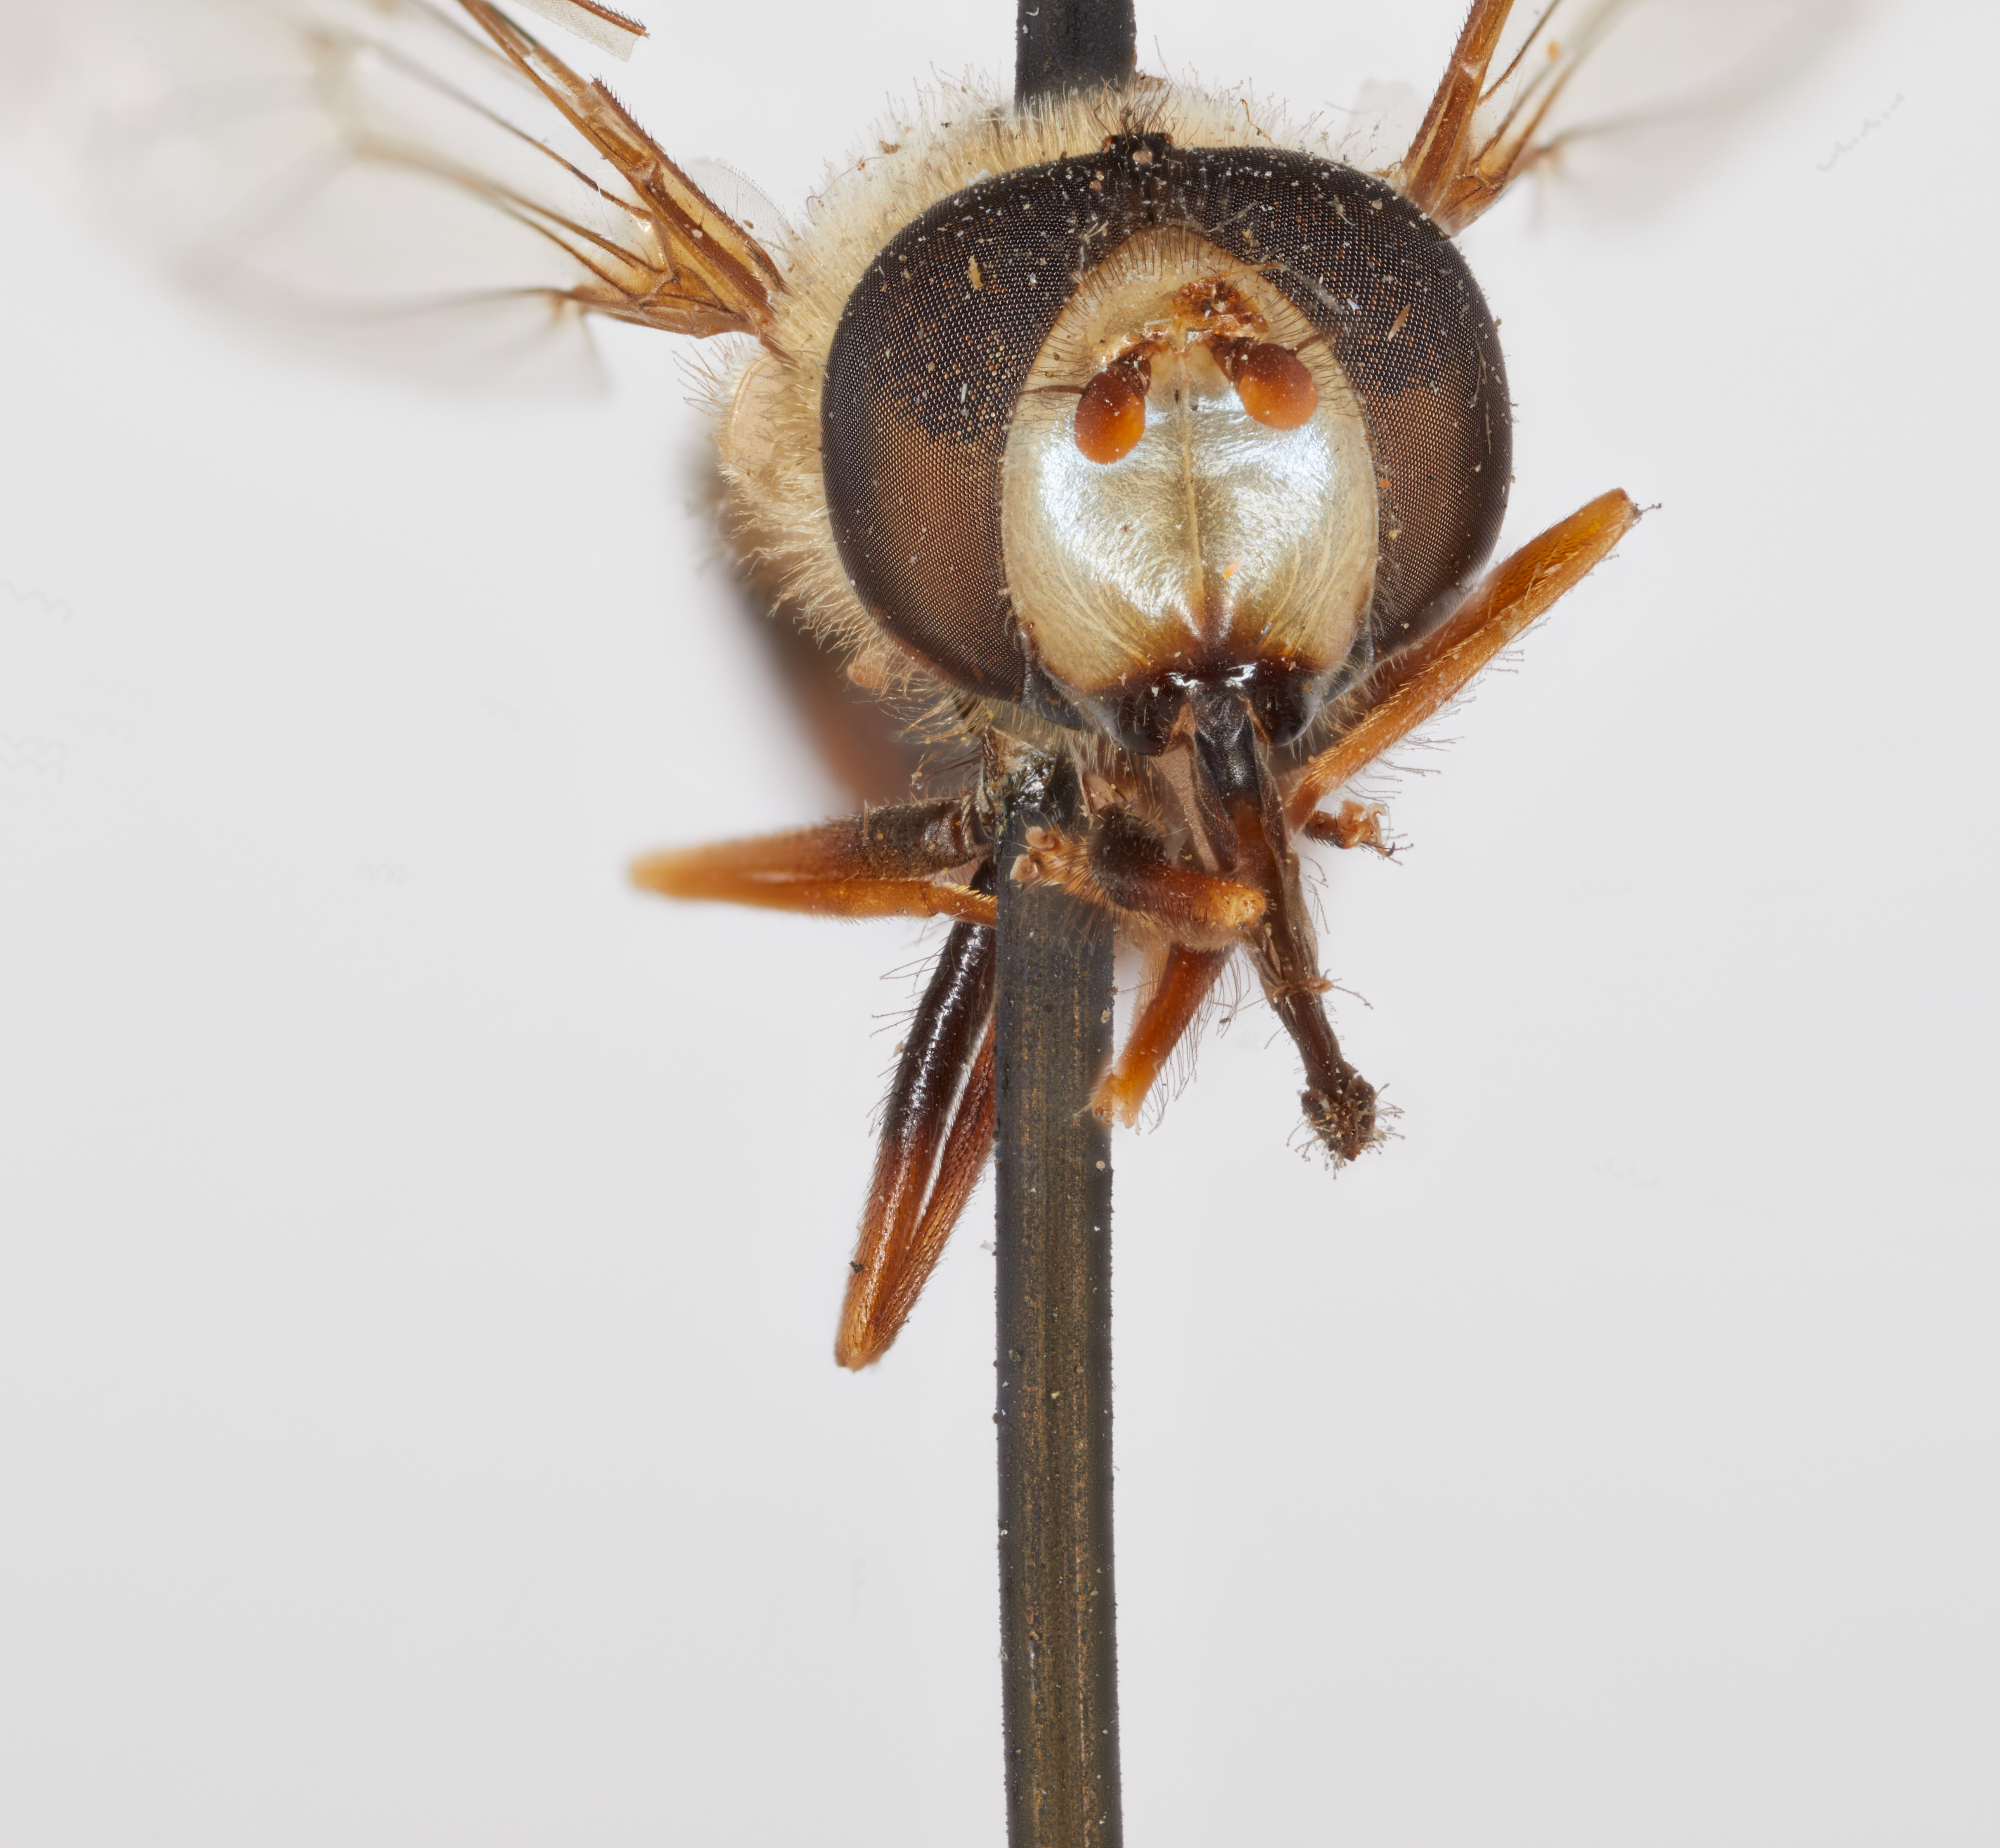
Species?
Eupeodes montivagus
